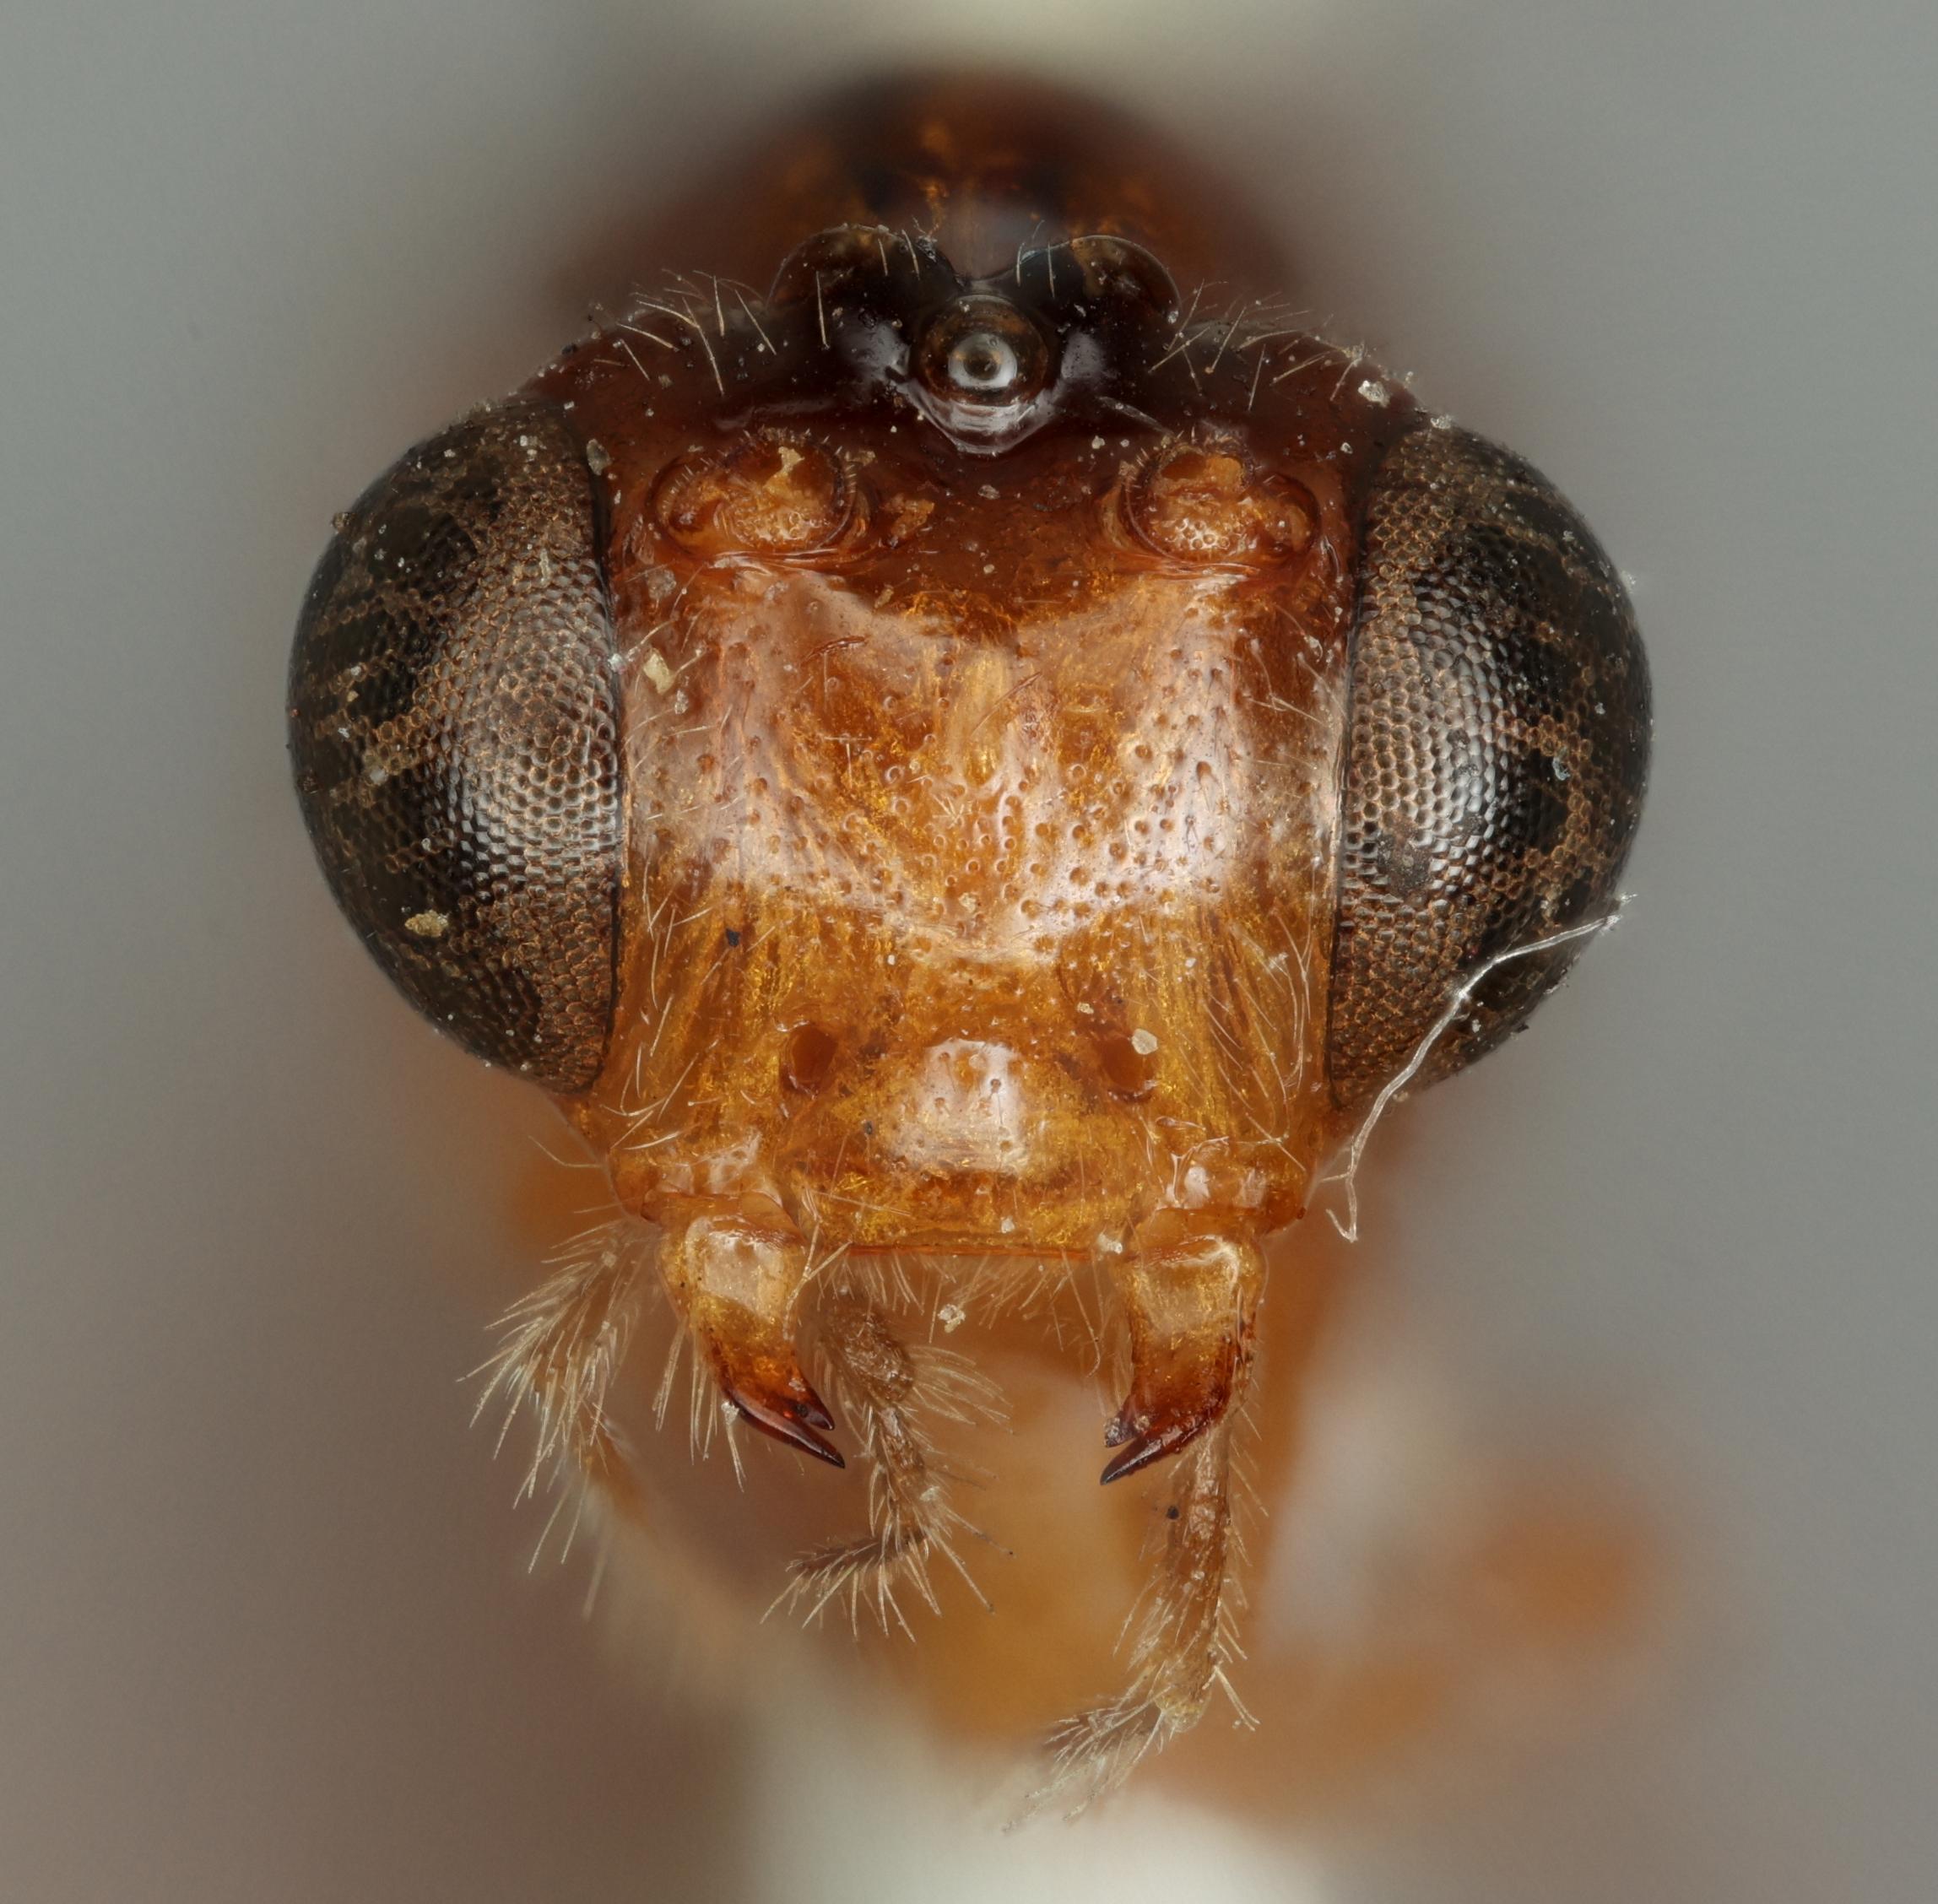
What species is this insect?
Macrocentrus affinis
